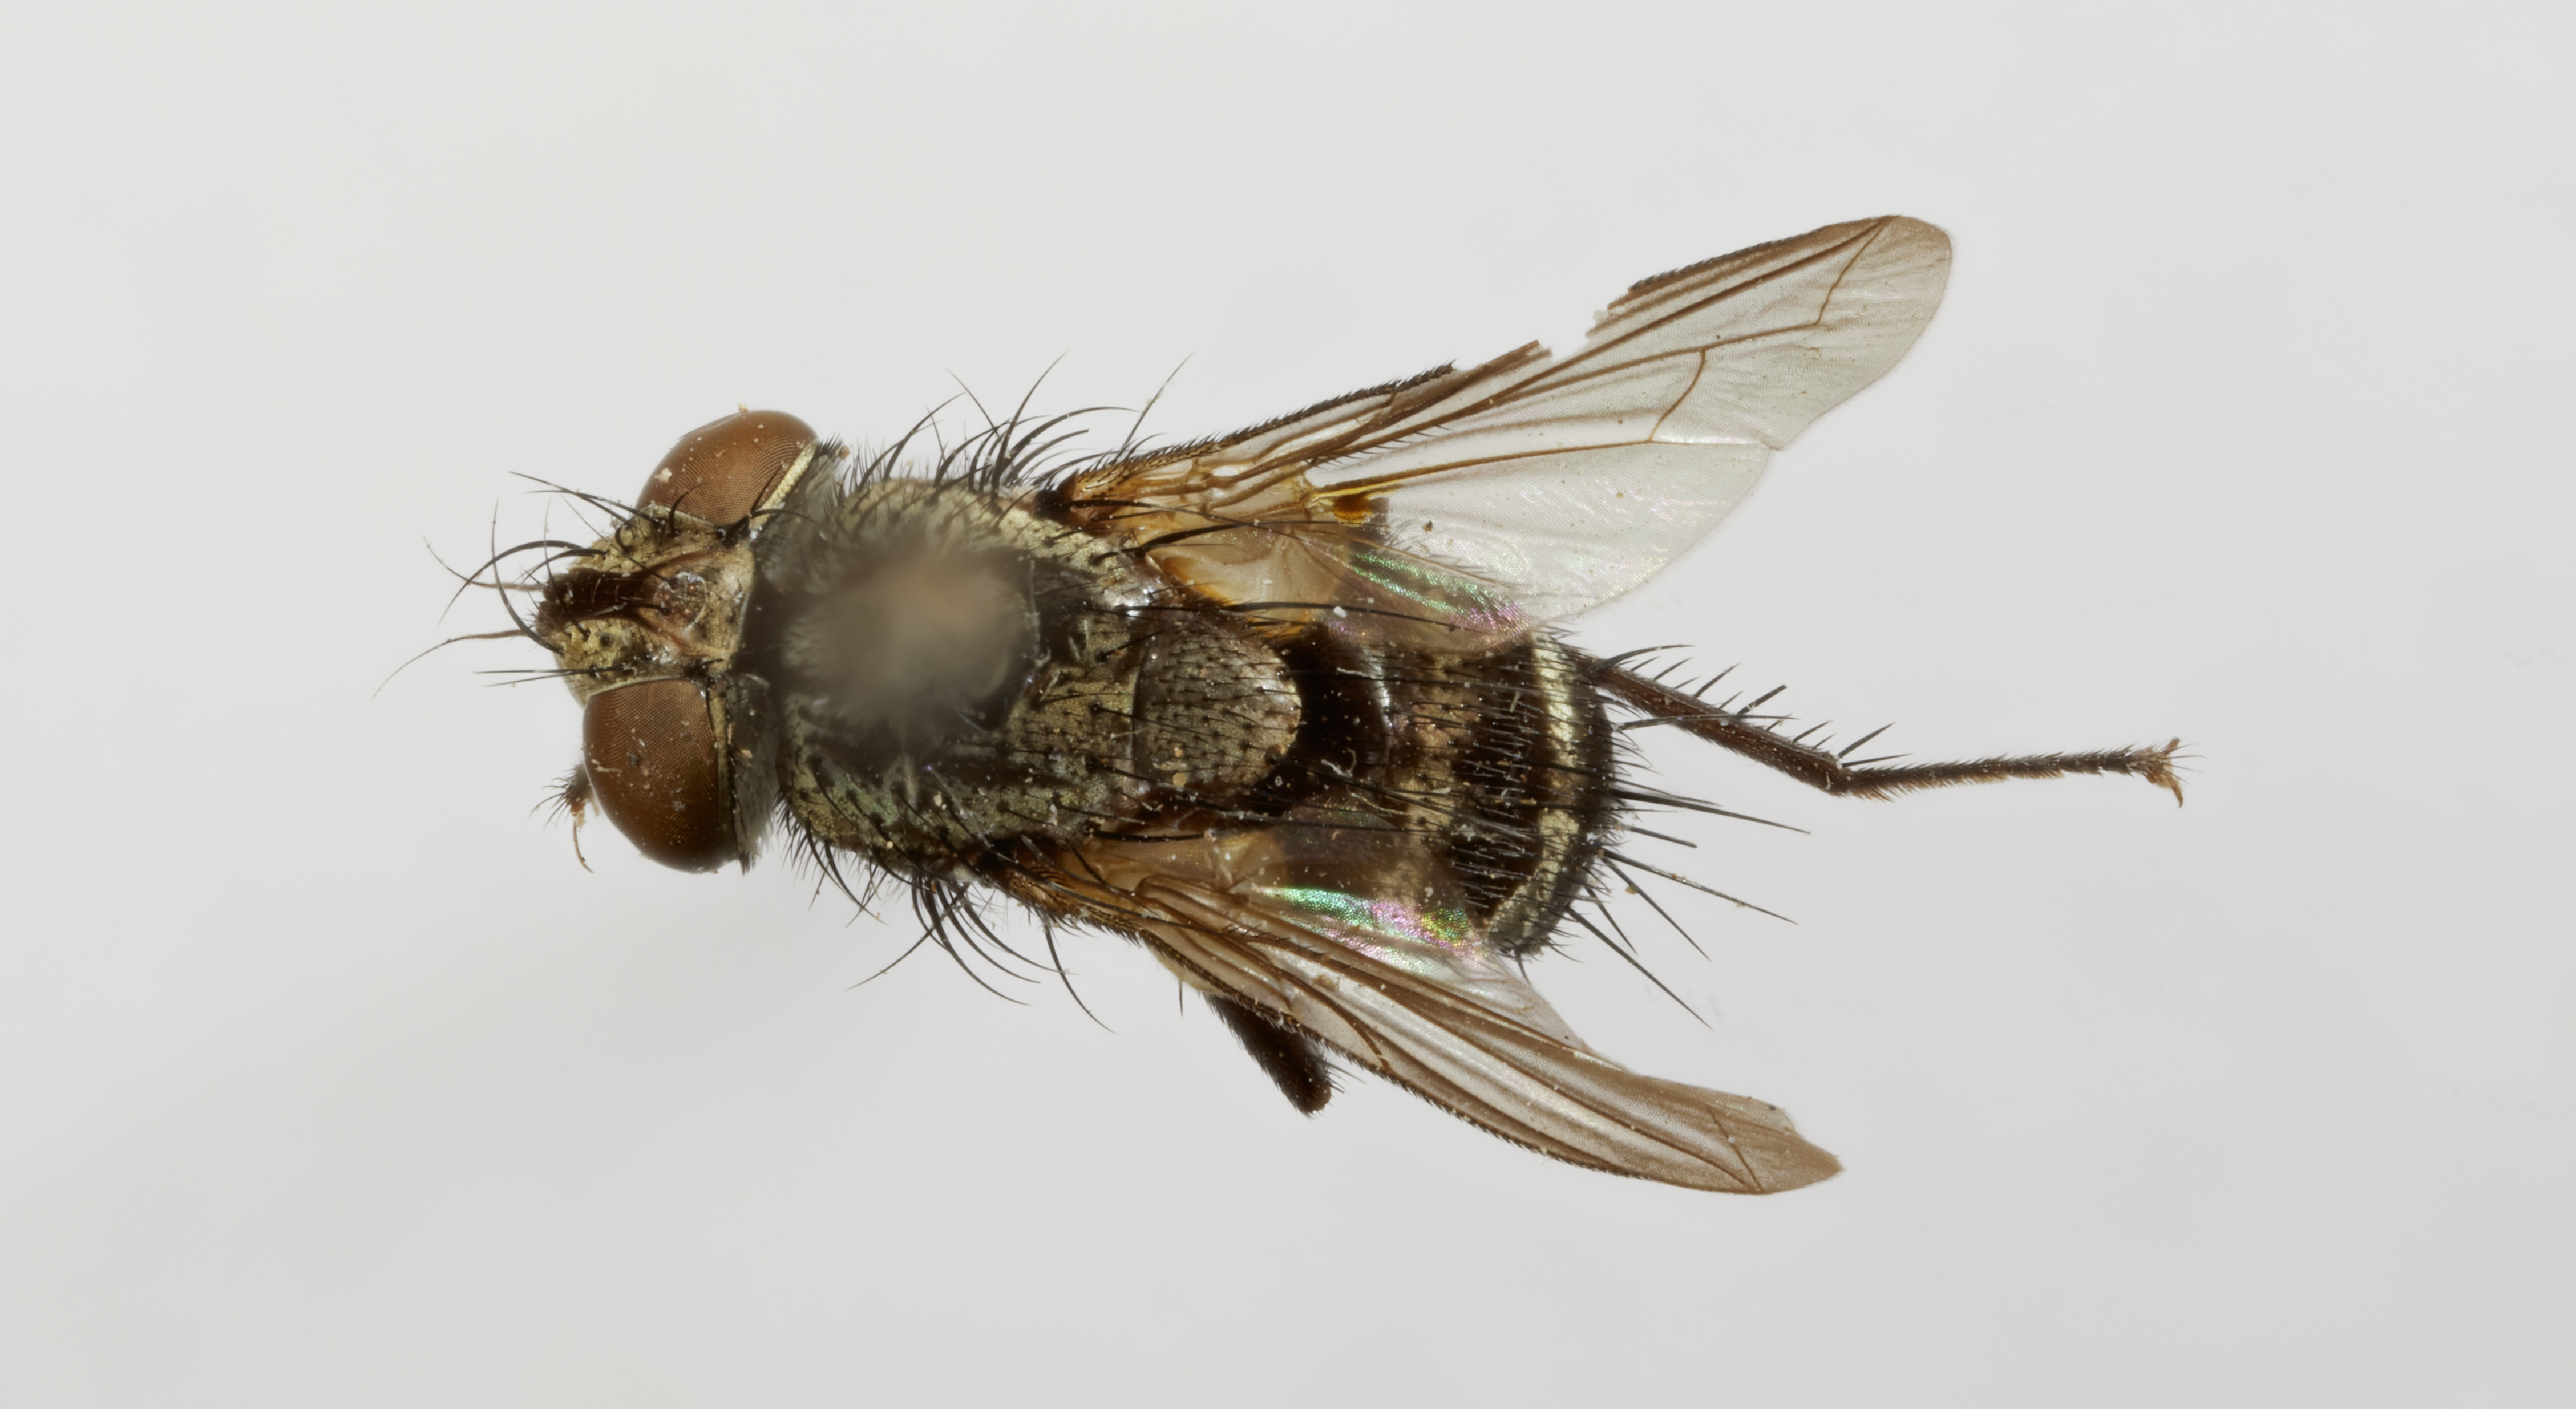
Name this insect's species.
Verrugomyia orbitalis
